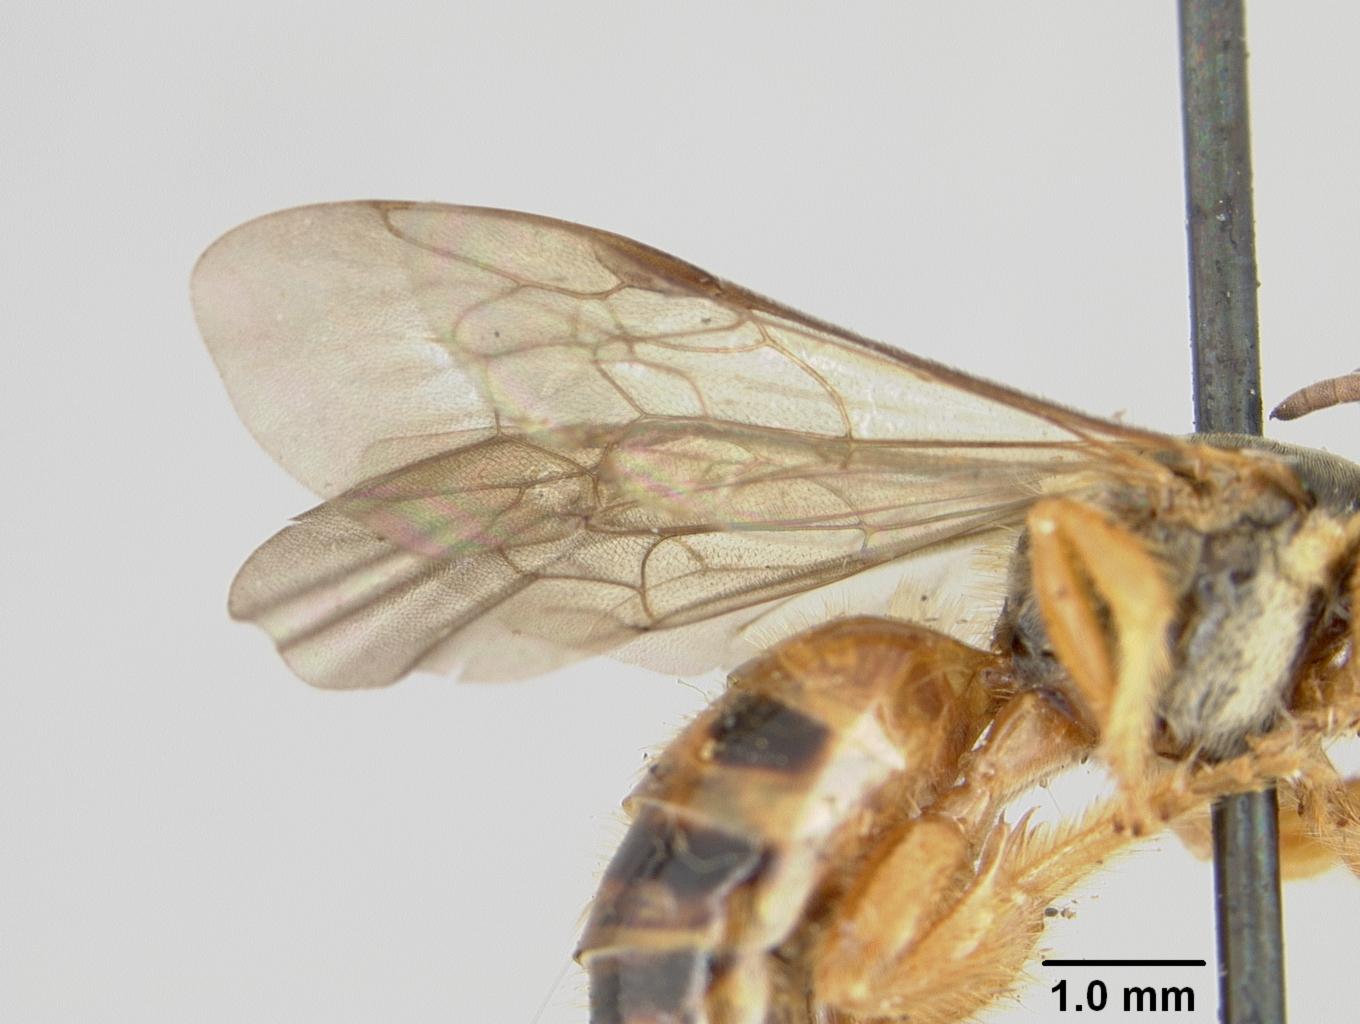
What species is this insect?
Nomia bantarica
